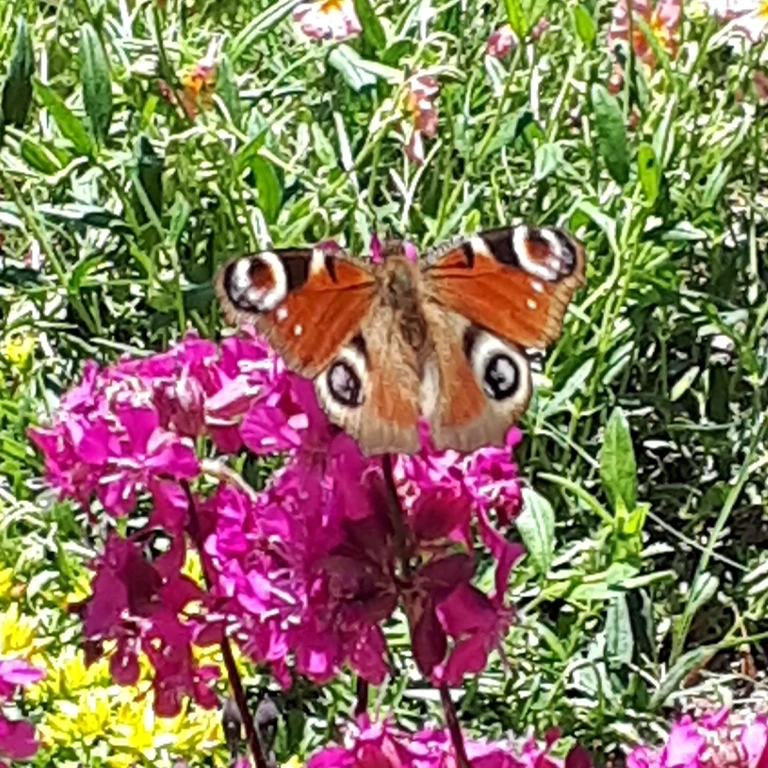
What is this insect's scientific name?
Aglais io
